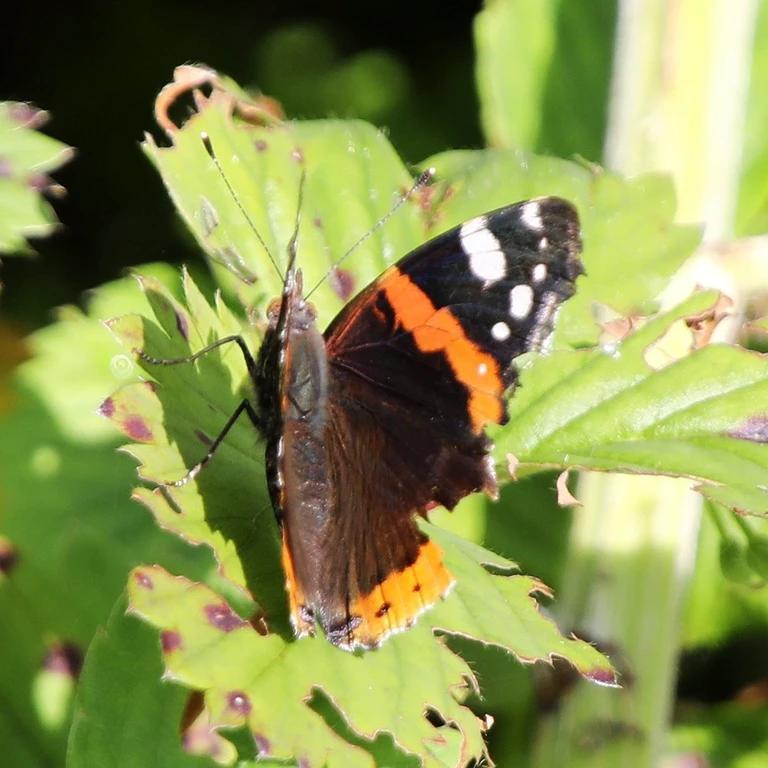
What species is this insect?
Vanessa atalanta
